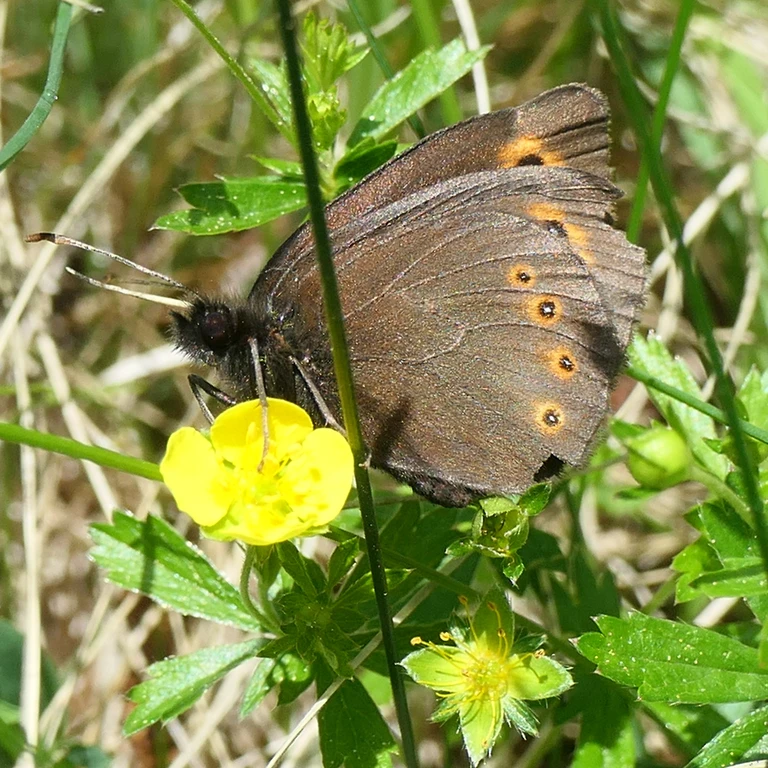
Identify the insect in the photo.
Erebia medusa
